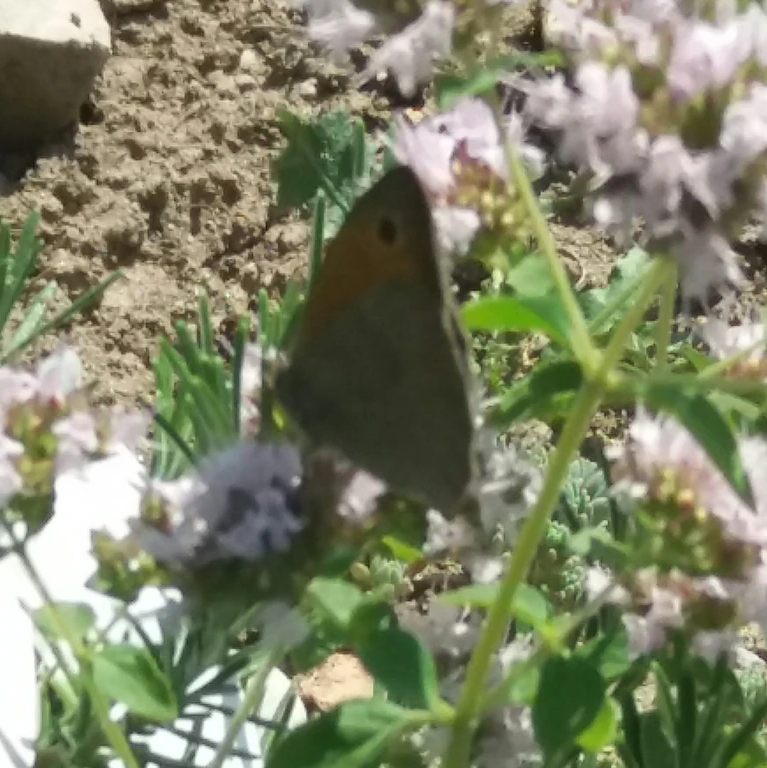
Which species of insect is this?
Maniola jurtina
